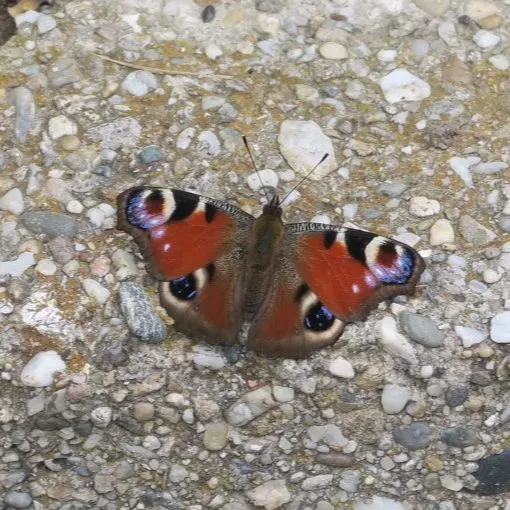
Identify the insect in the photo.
Aglais io
